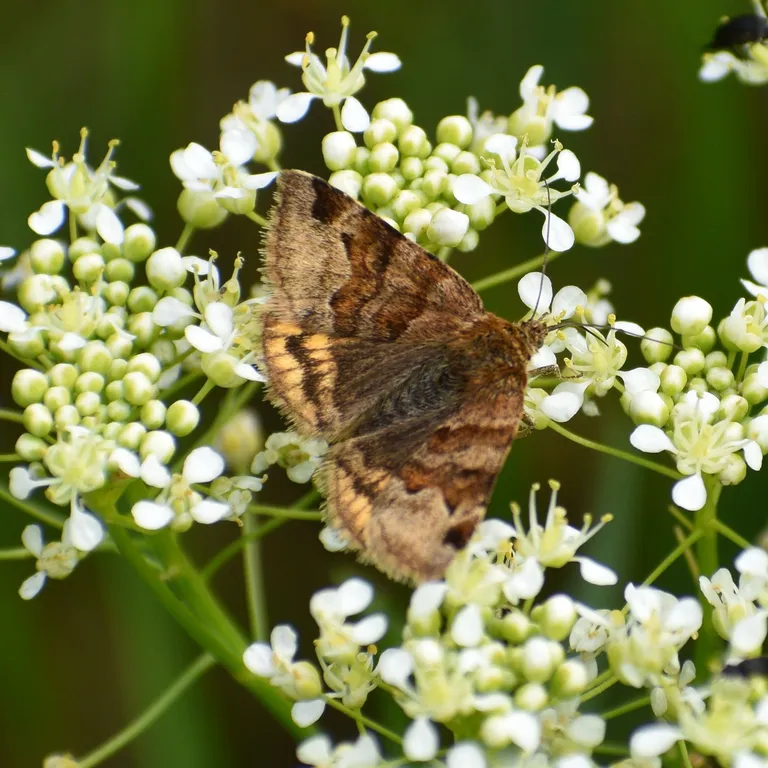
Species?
Euclidia glyphica
